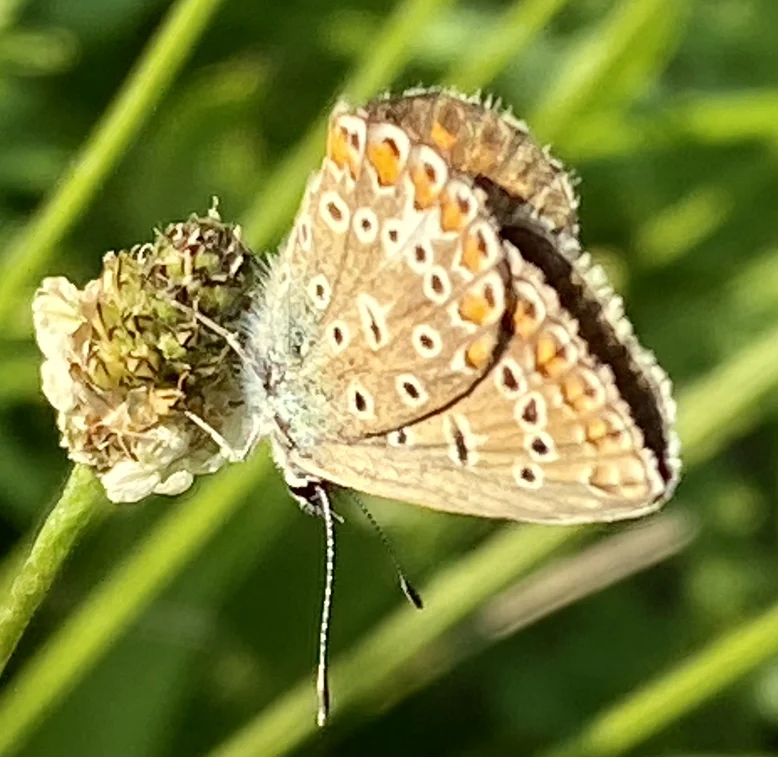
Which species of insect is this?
Polyommatus icarus
